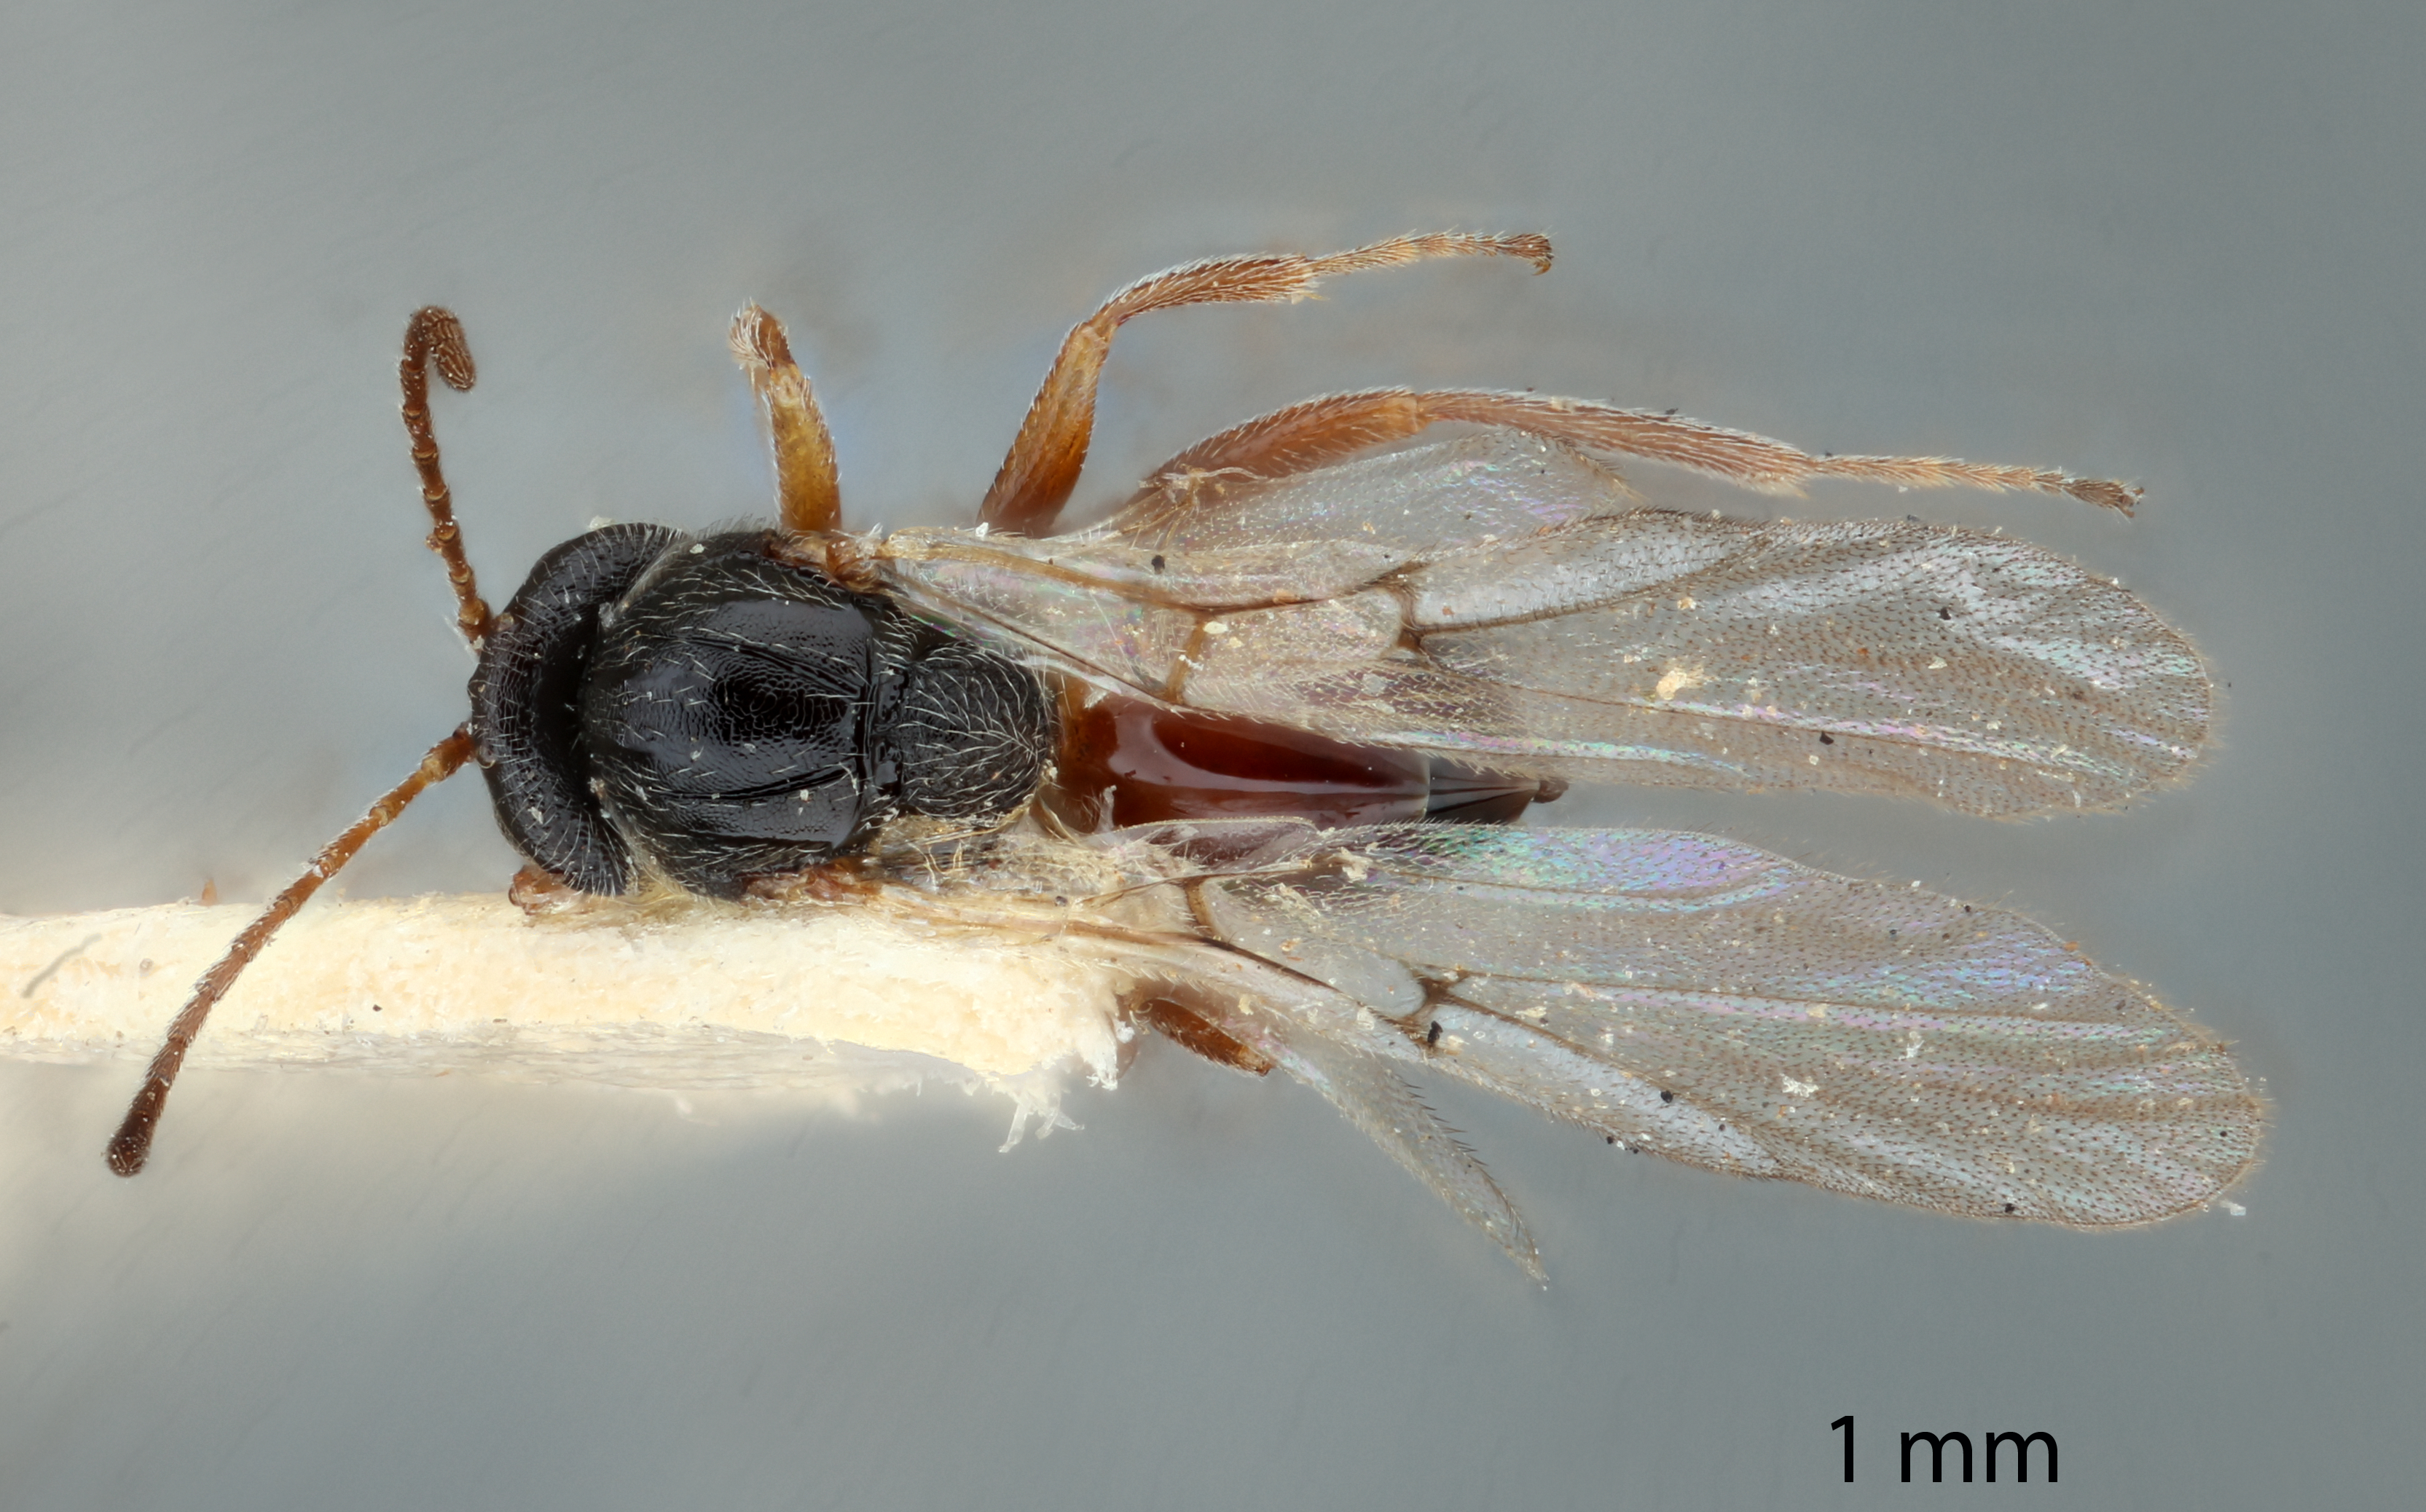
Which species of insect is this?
Diplolepis operta
